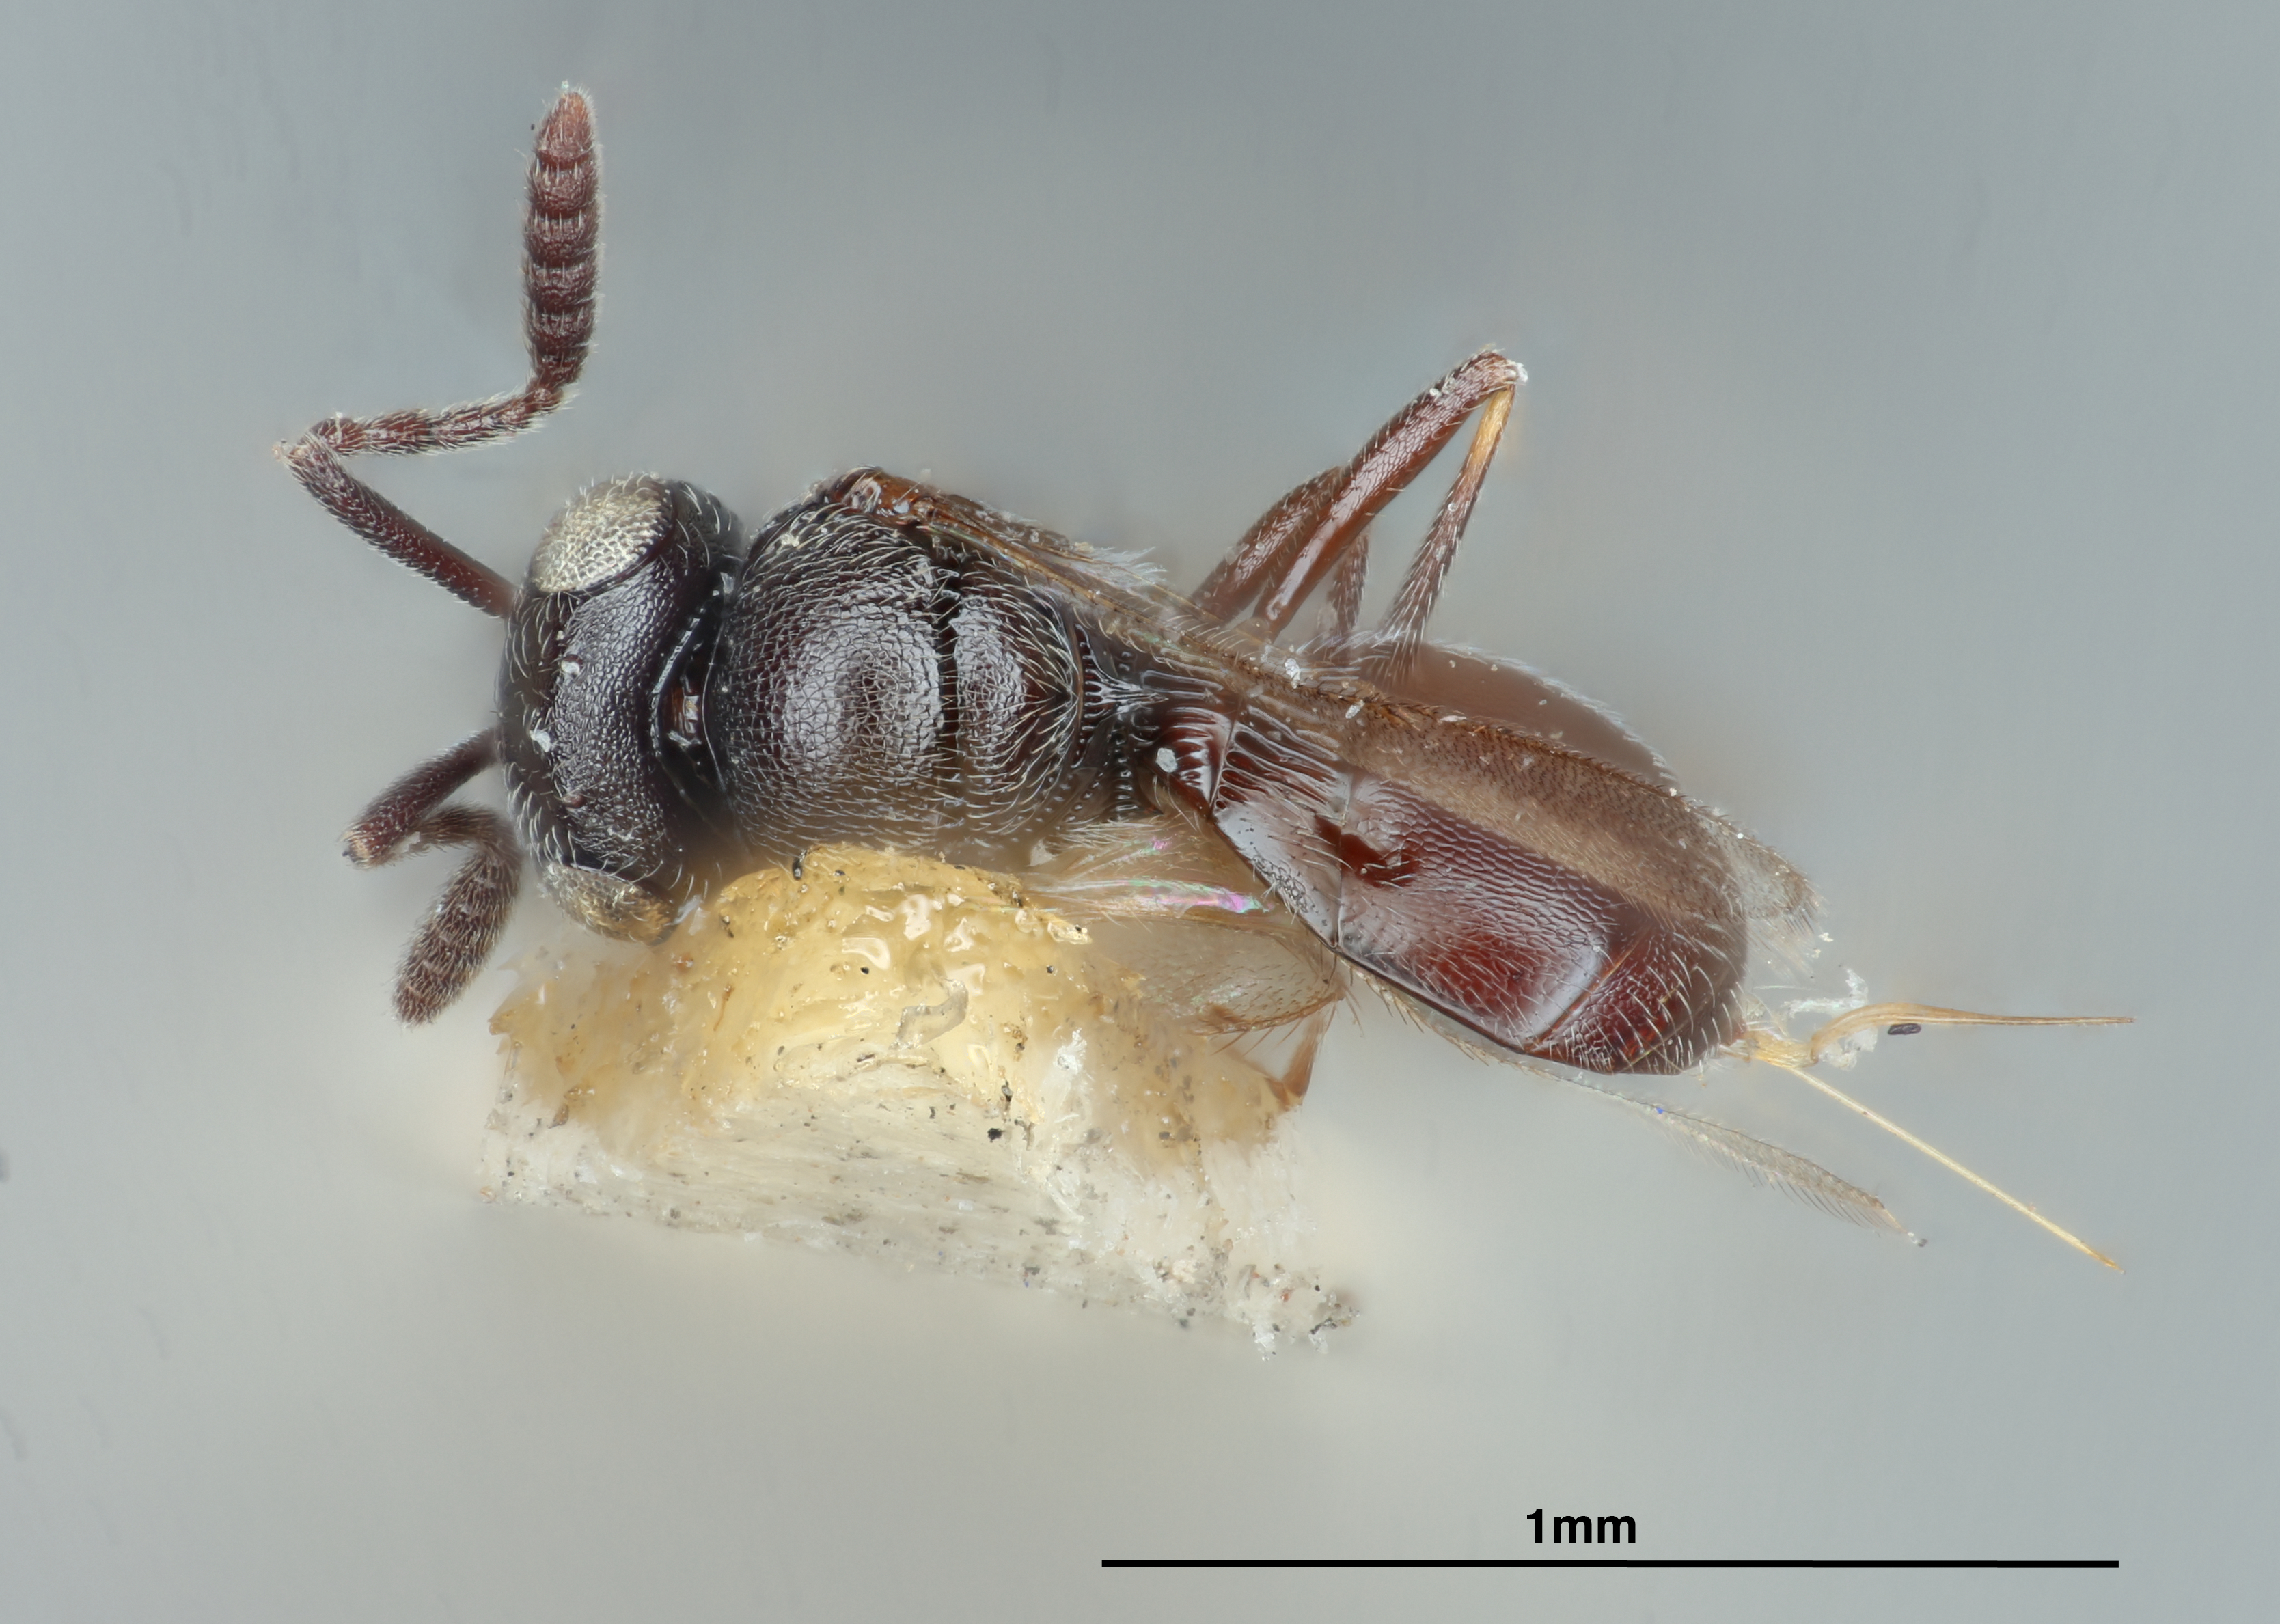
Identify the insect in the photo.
Prosacantha melanopus
